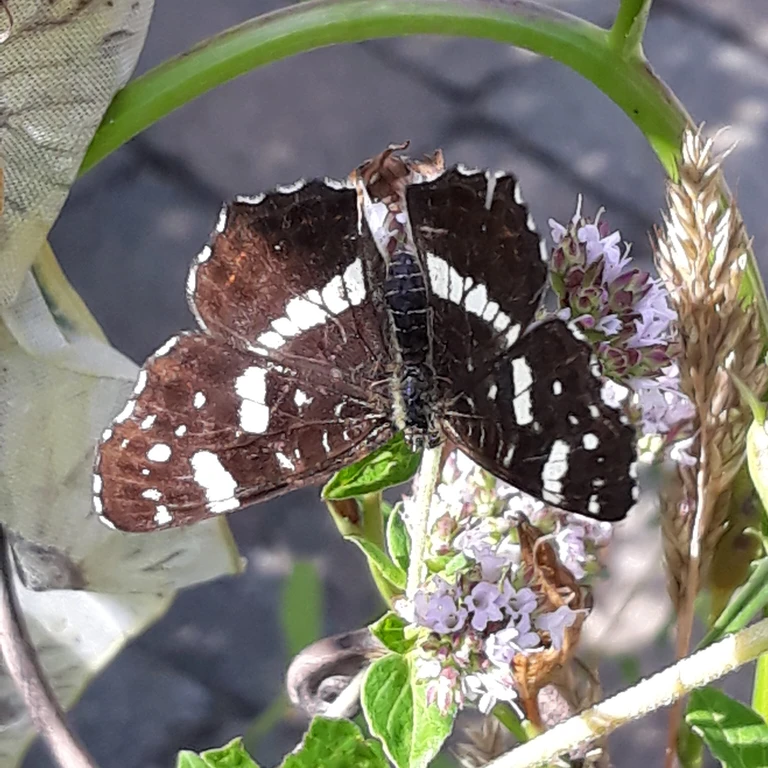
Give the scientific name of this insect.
Araschnia levana
